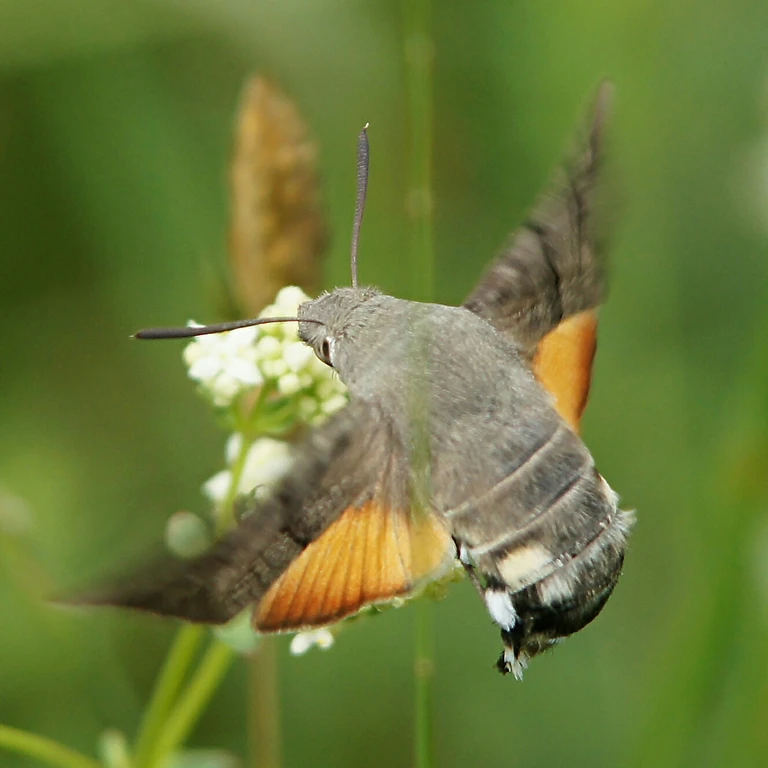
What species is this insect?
Macroglossum stellatarum
